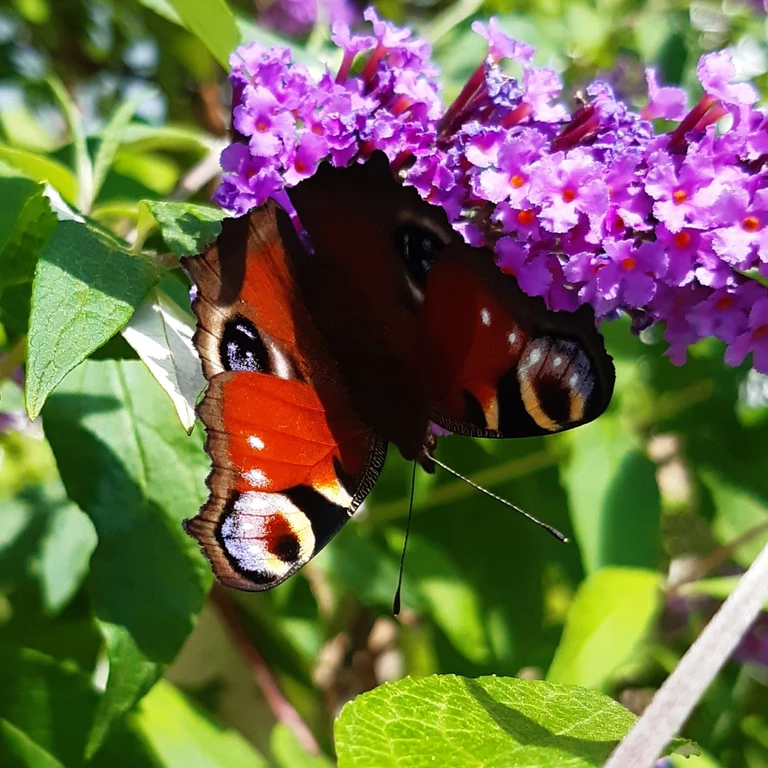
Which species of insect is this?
Aglais io
